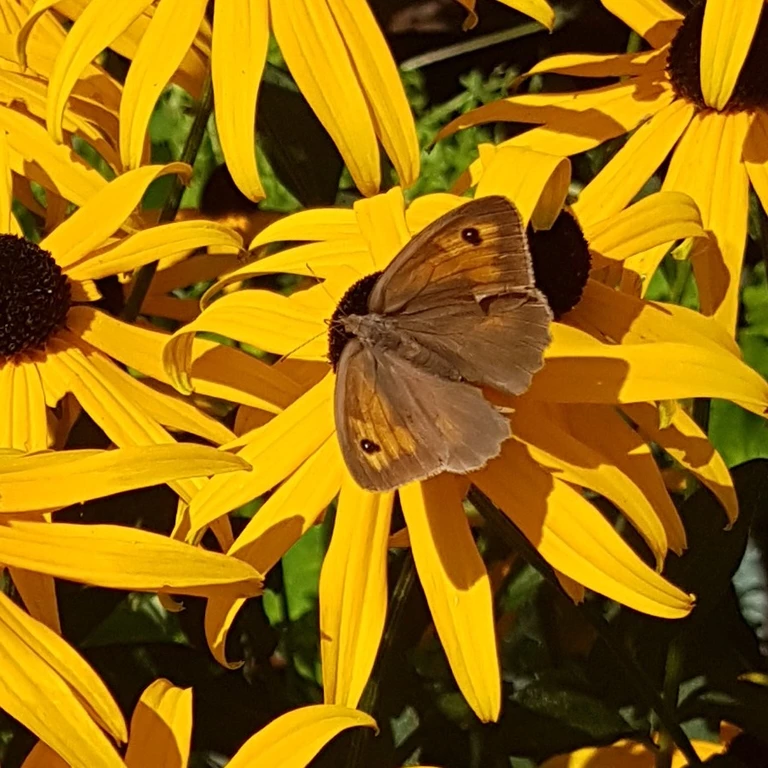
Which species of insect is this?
Maniola jurtina
